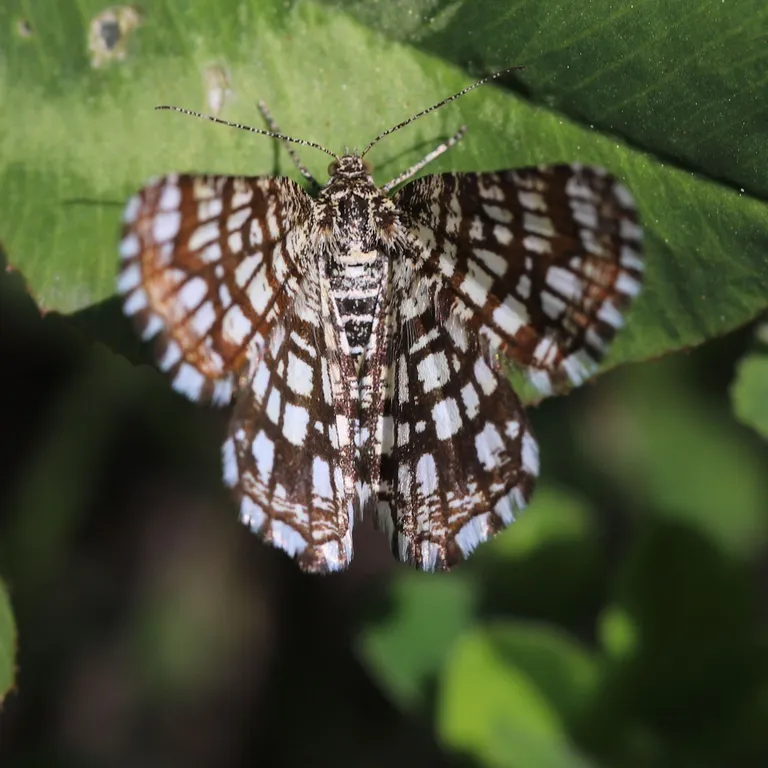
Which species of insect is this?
Chiasmia clathrata
